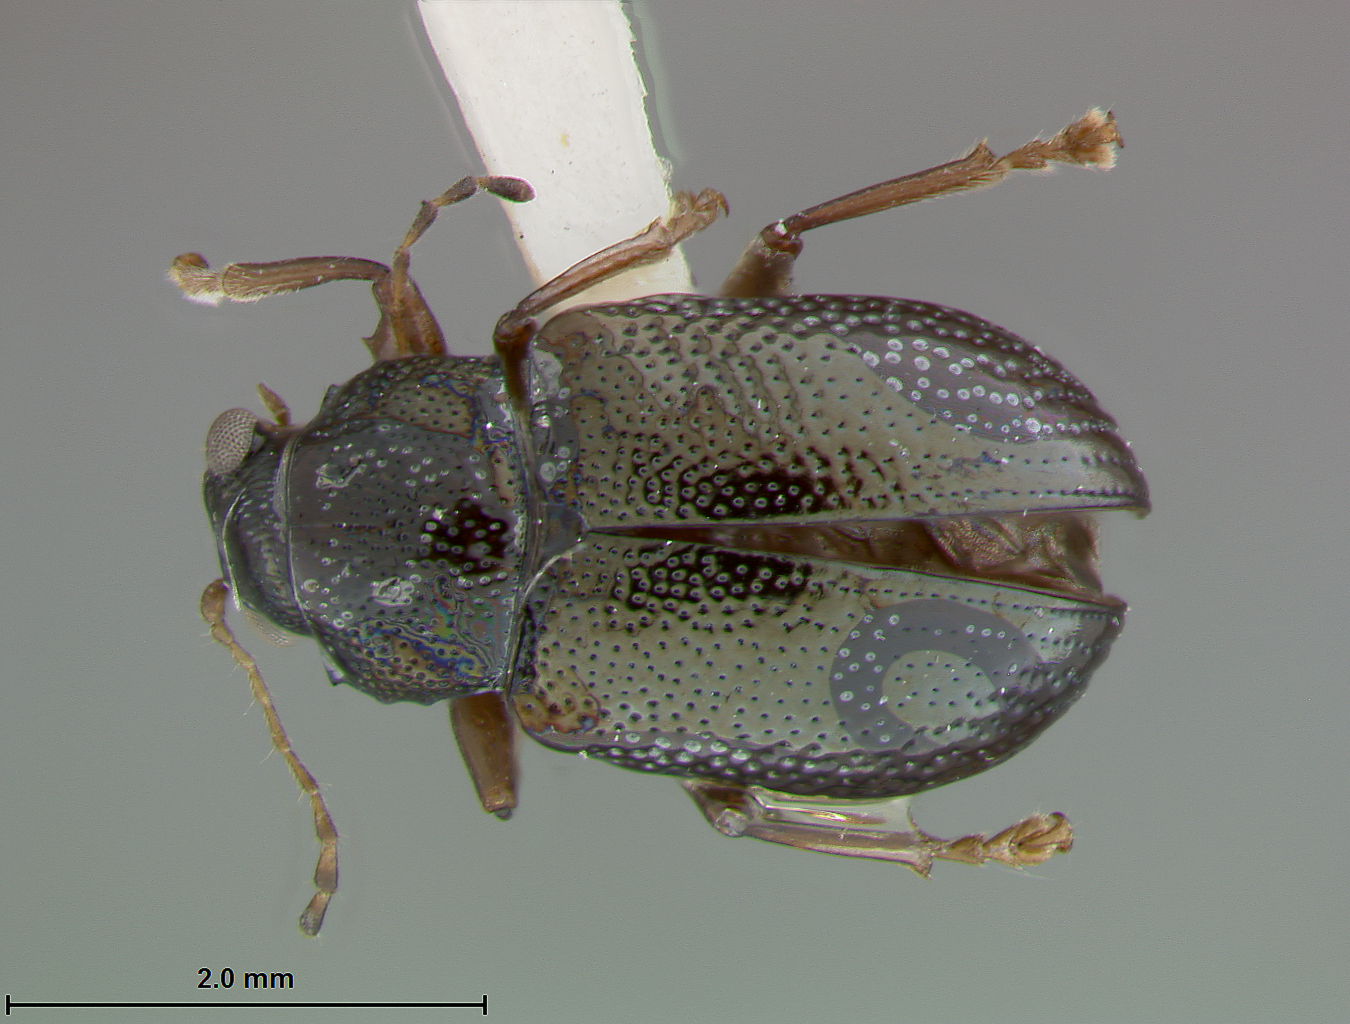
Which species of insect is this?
Alethaxius tortuensis
